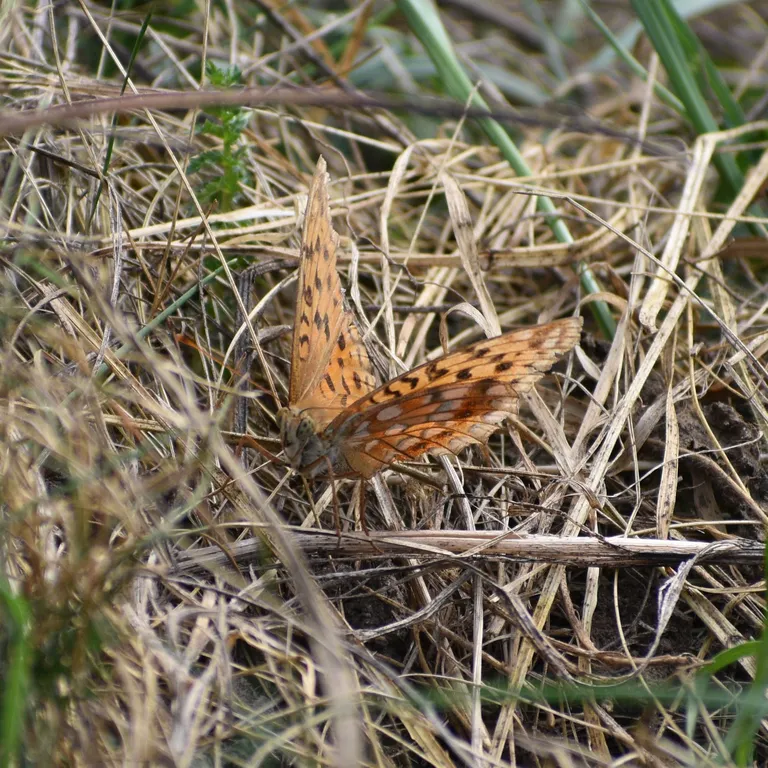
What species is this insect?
Fabriciana adippe
